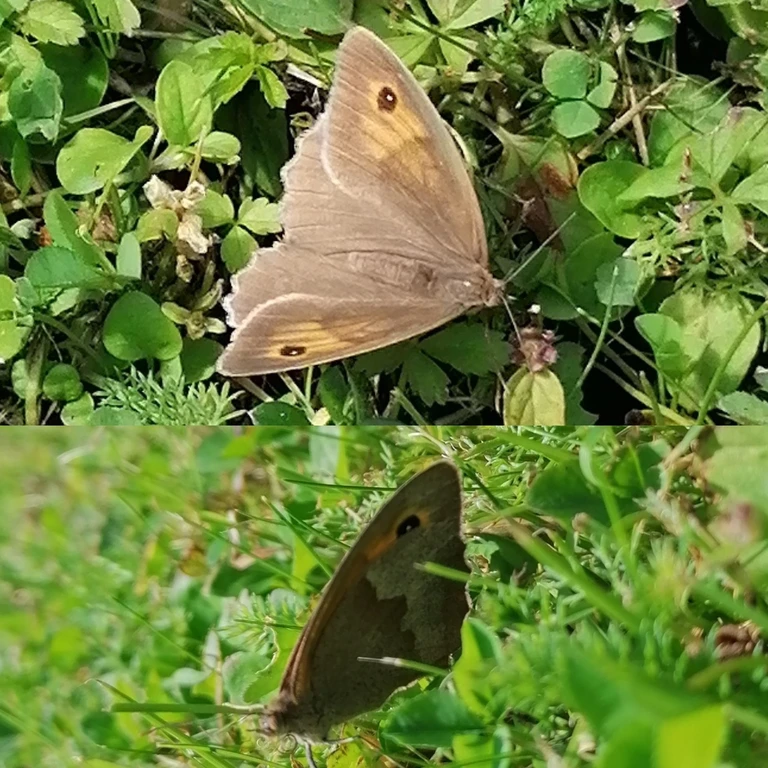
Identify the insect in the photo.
Maniola jurtina
